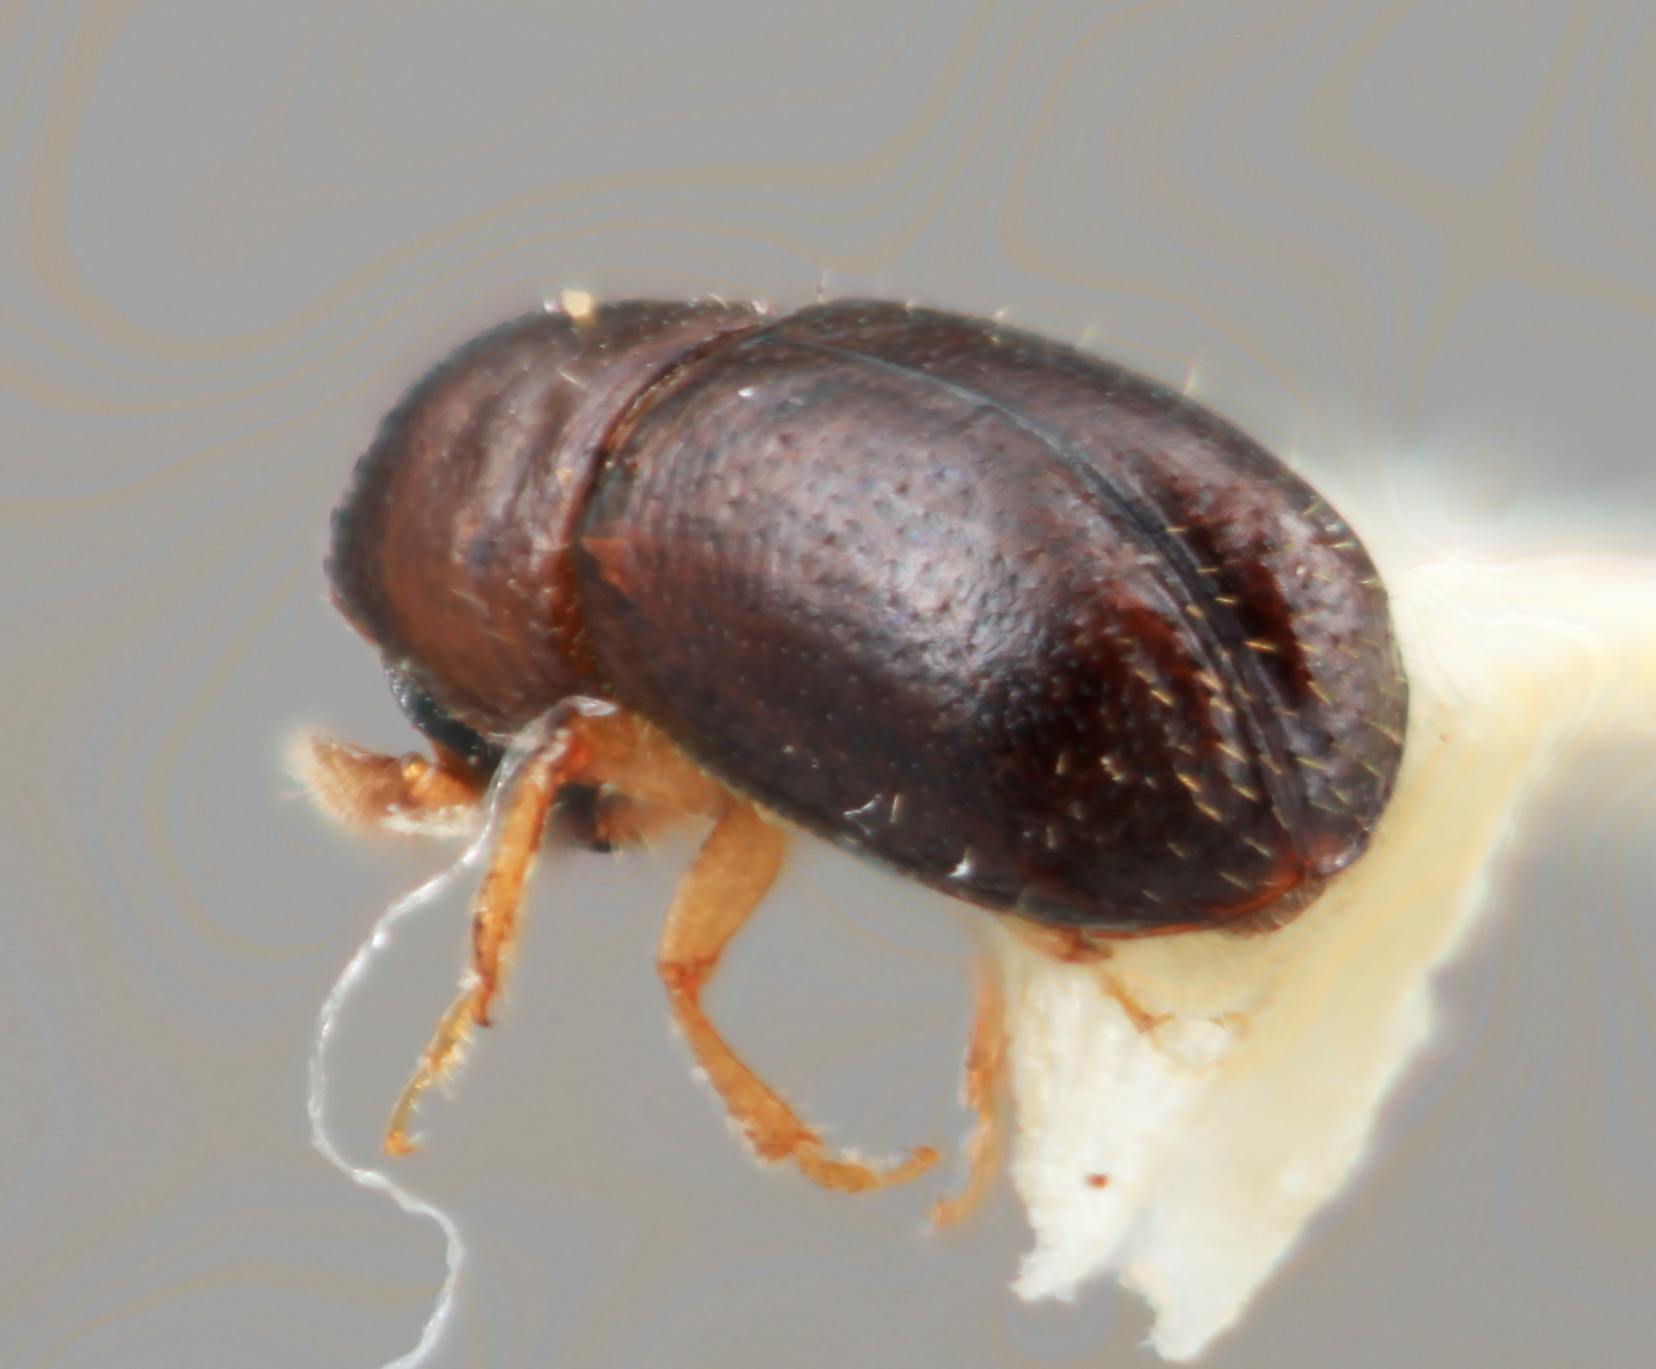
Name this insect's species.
Corthylus senticosus
